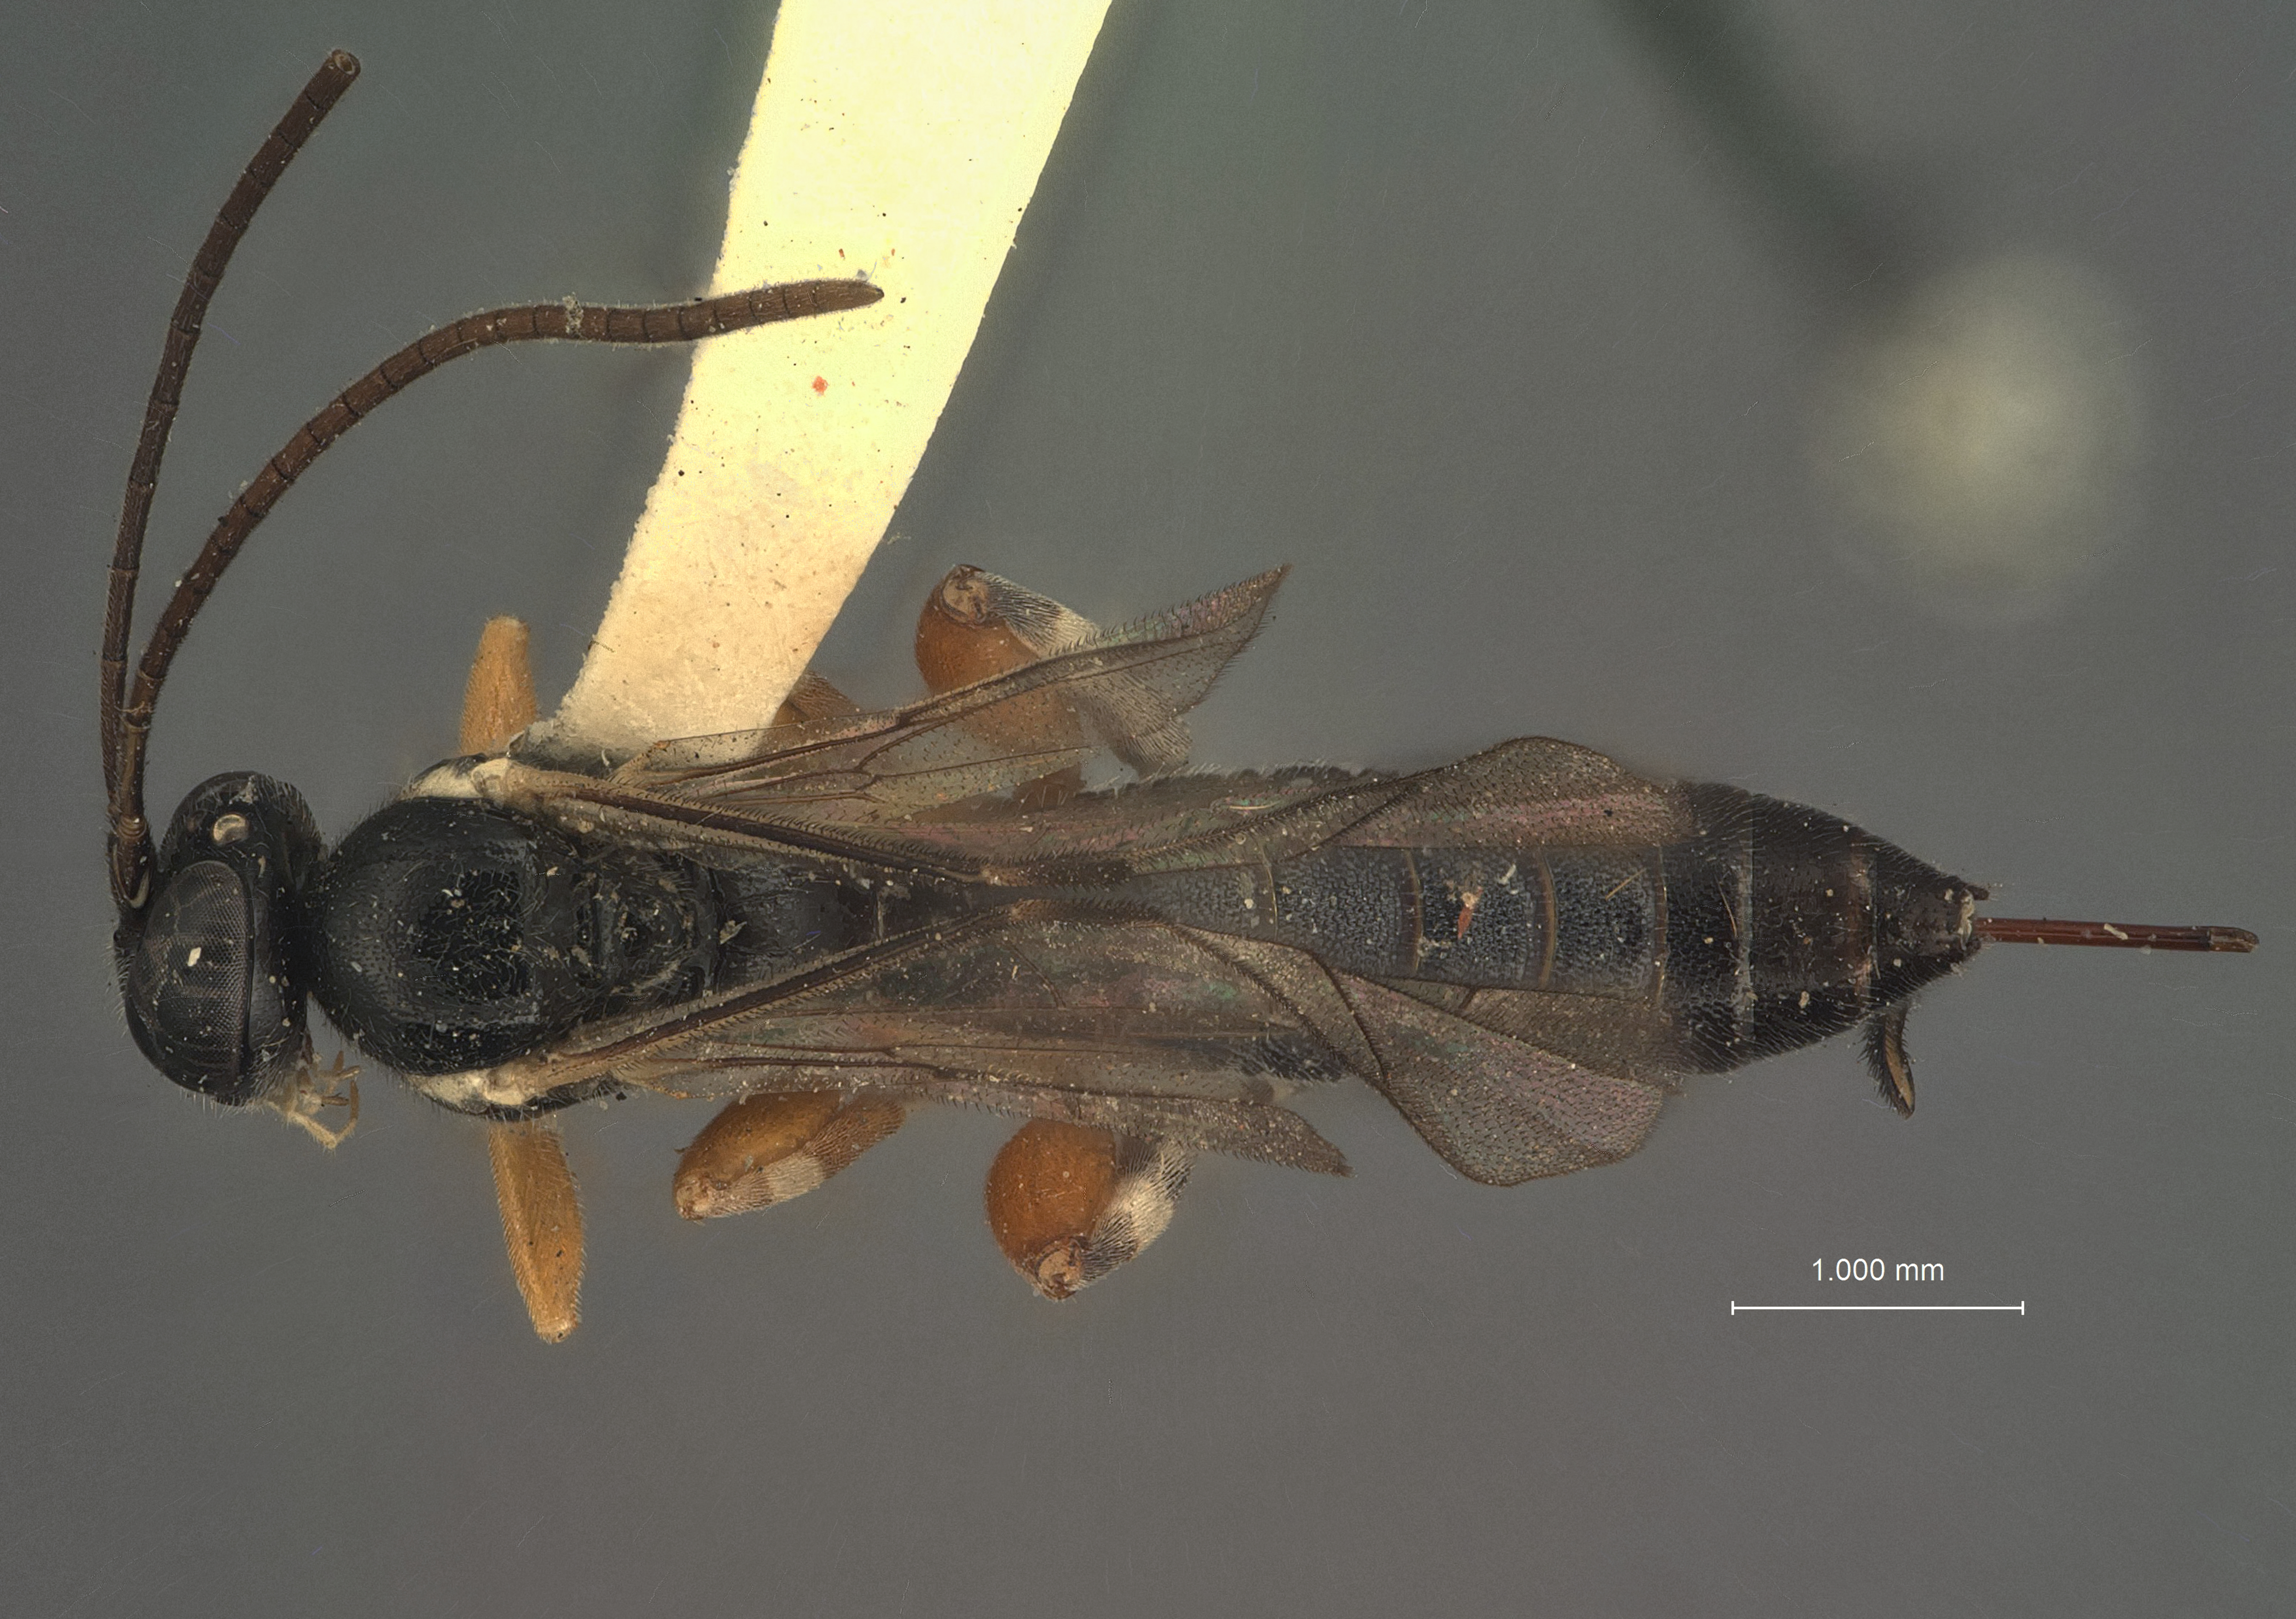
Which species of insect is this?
Ephialtes pacificus
